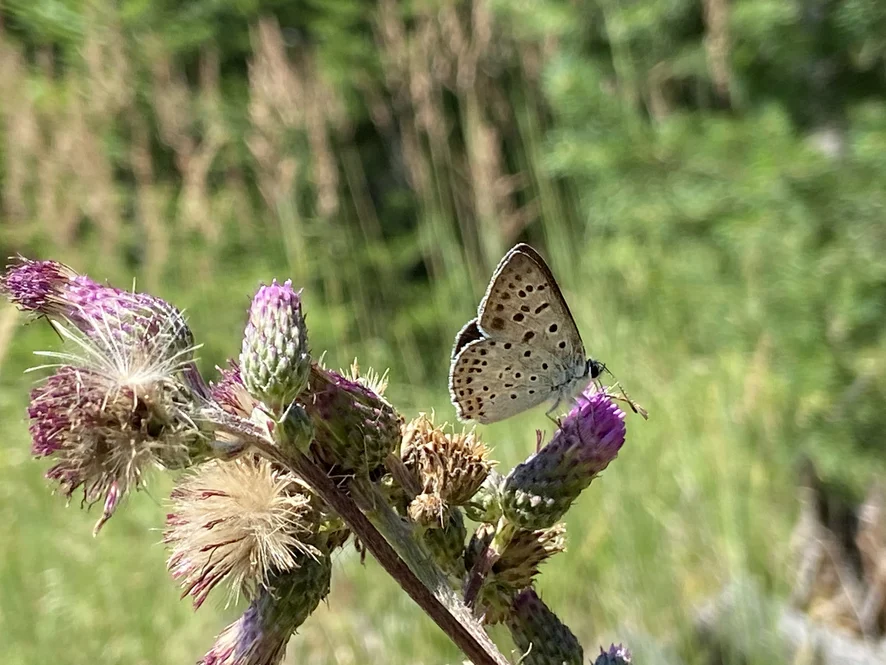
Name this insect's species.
Lycaena tityrus (also Loweia tityrus)
